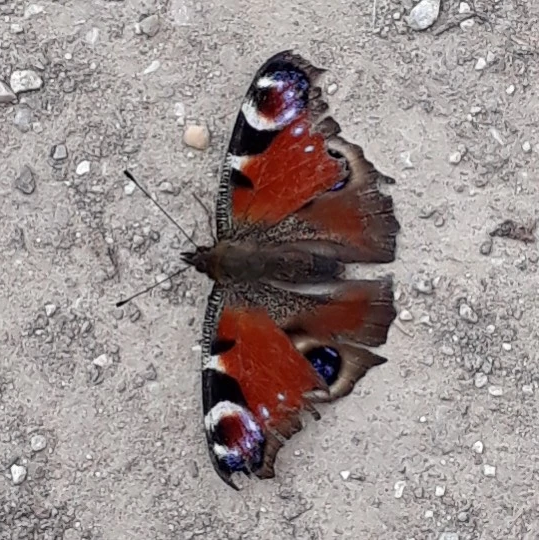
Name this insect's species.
Aglais io
